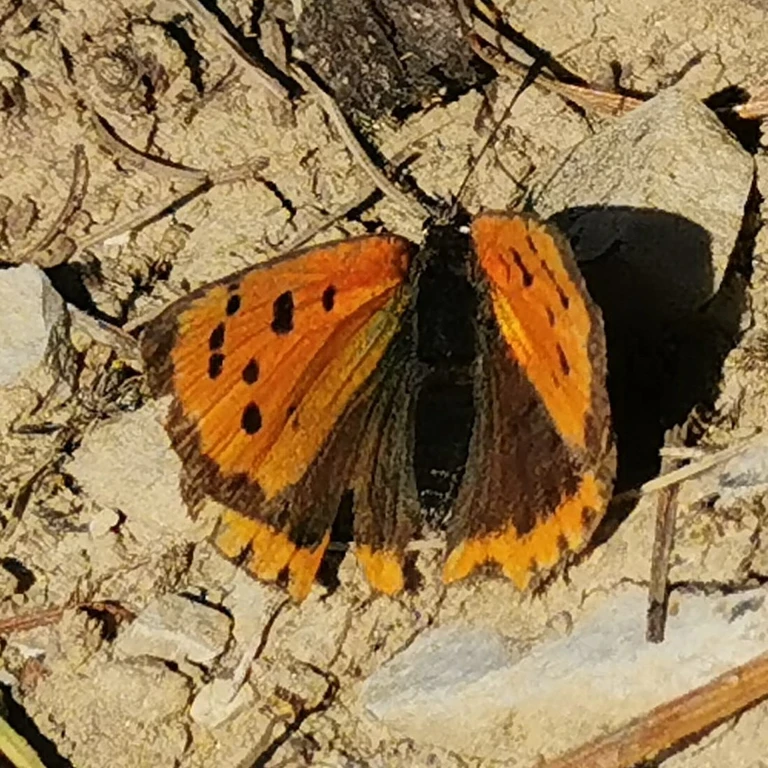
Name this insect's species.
Lycaena phlaeas
